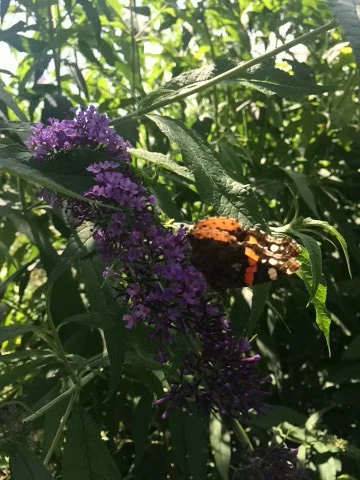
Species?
Vanessa atalanta
